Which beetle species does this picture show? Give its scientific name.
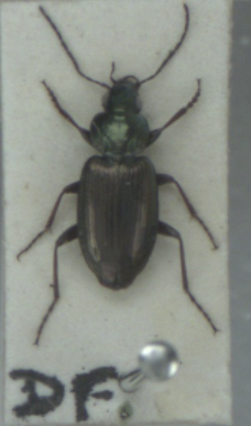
Agonum muelleri
